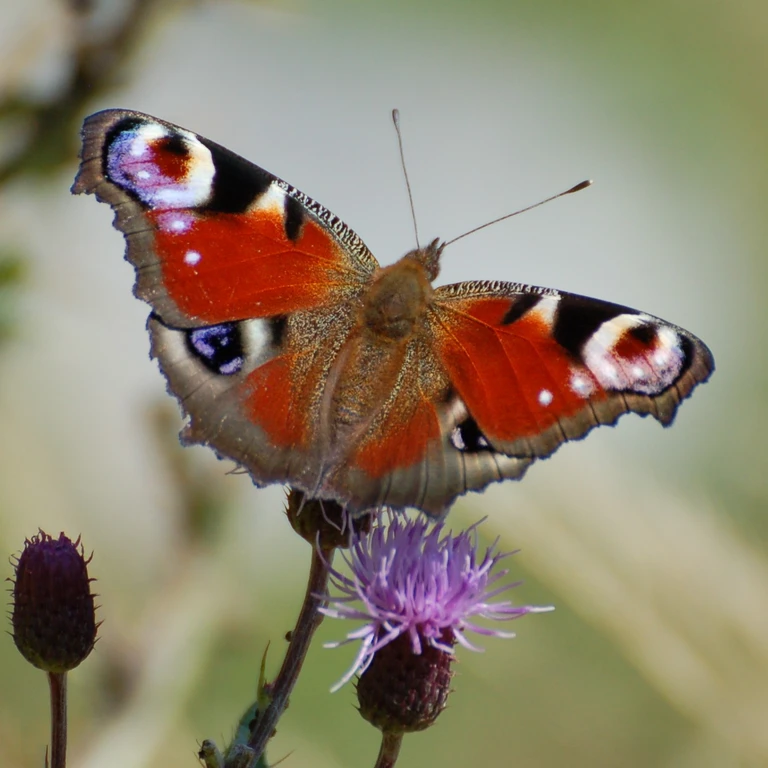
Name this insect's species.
Aglais io
